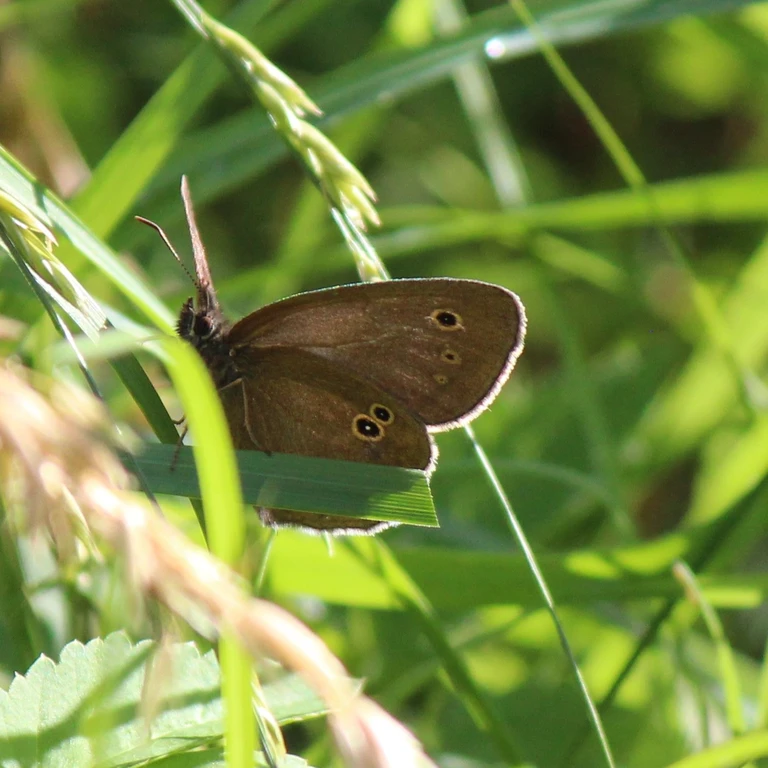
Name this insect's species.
Aphantopus hyperantus
